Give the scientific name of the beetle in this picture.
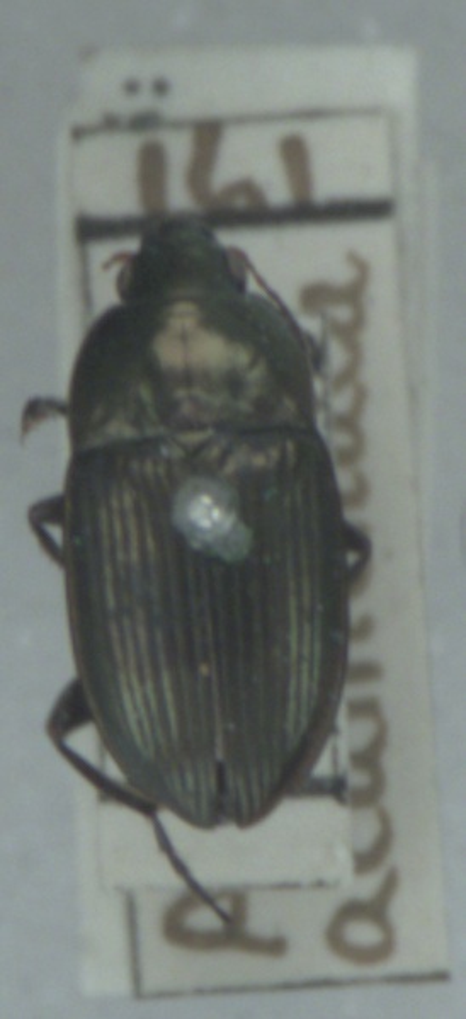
Amara eurynota
